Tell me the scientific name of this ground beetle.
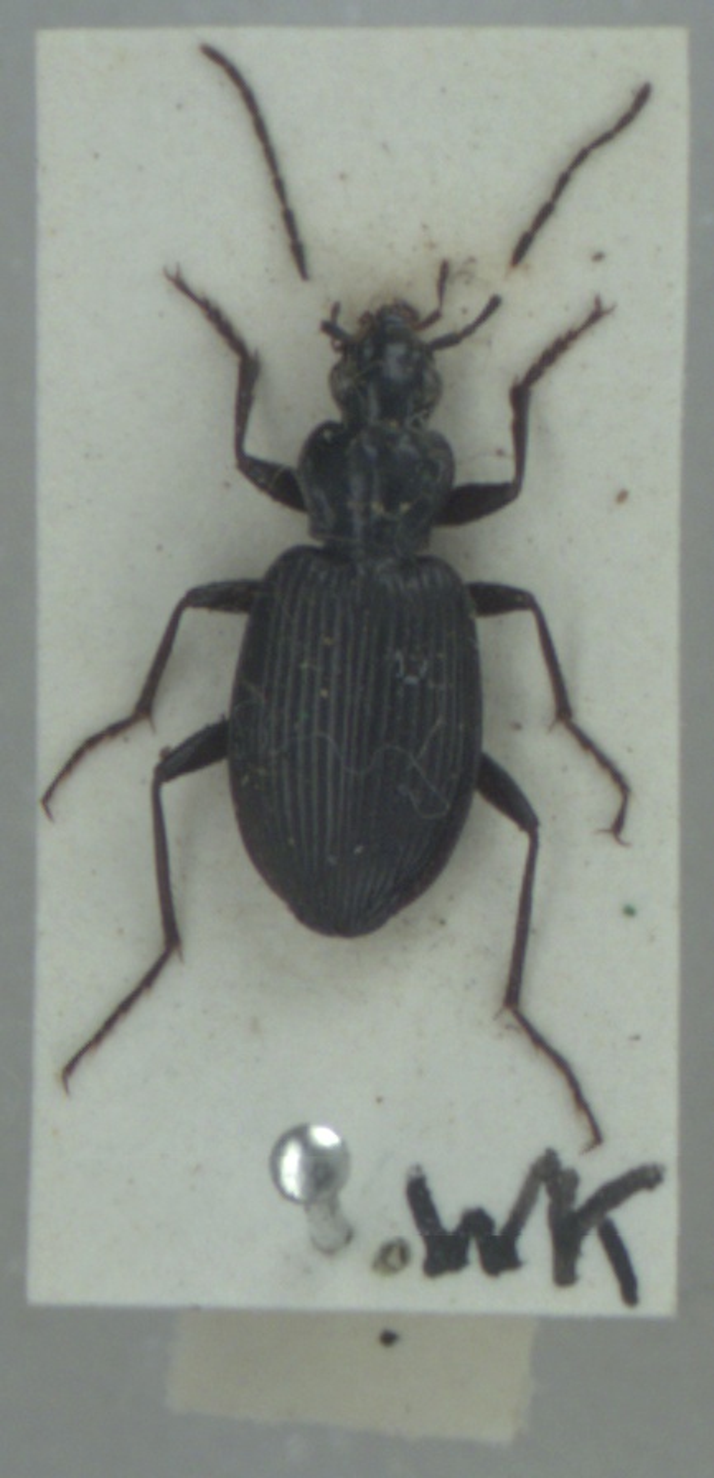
Platynus assimilis
